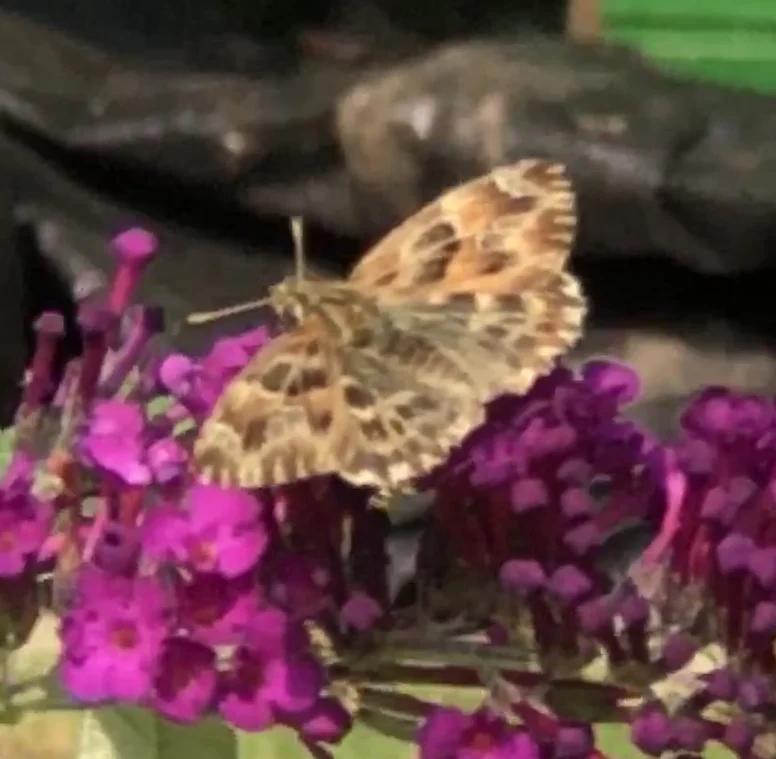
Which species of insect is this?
Carcharodus alceae
